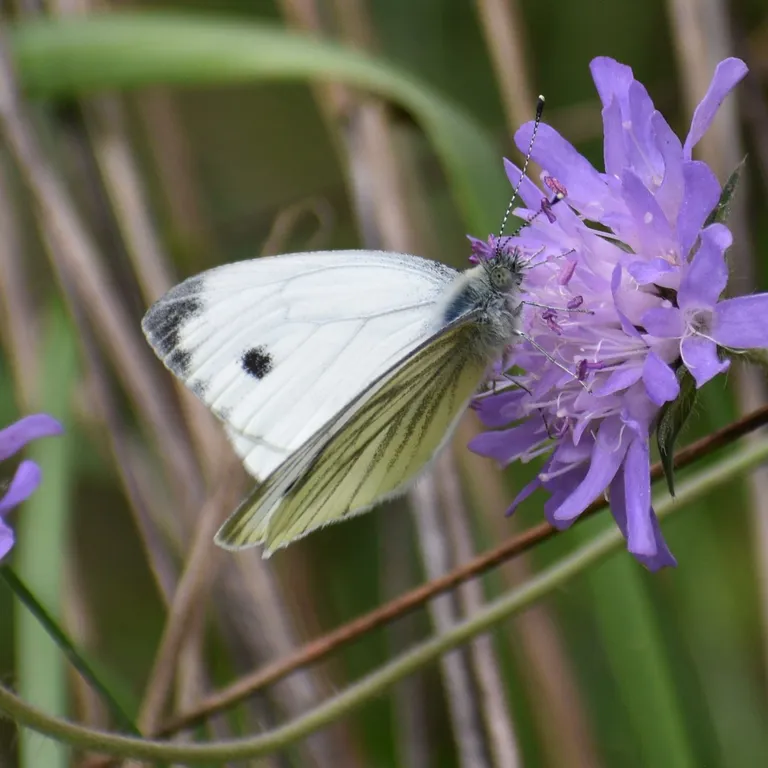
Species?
Pieris napi
